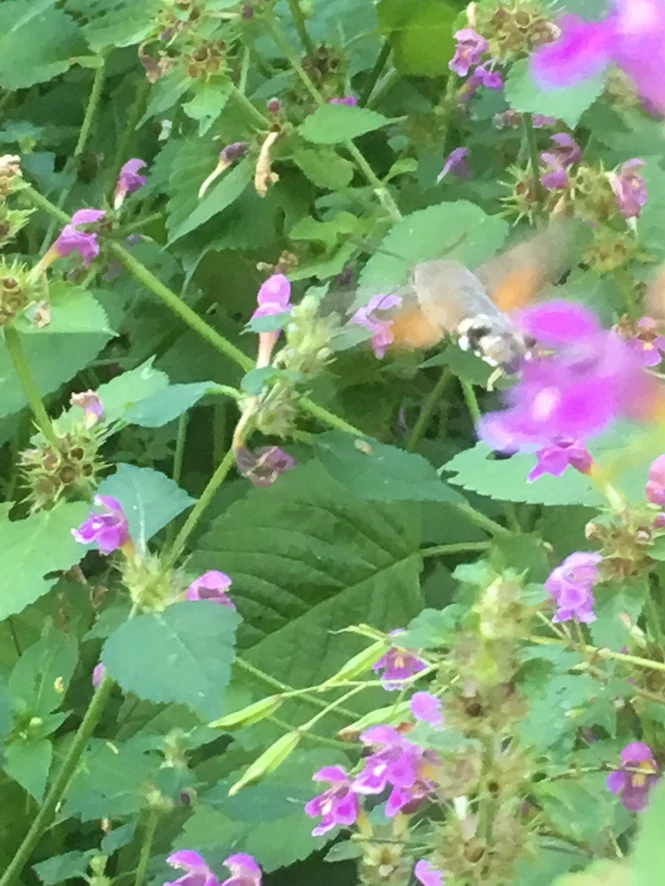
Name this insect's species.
Macroglossum stellatarum
